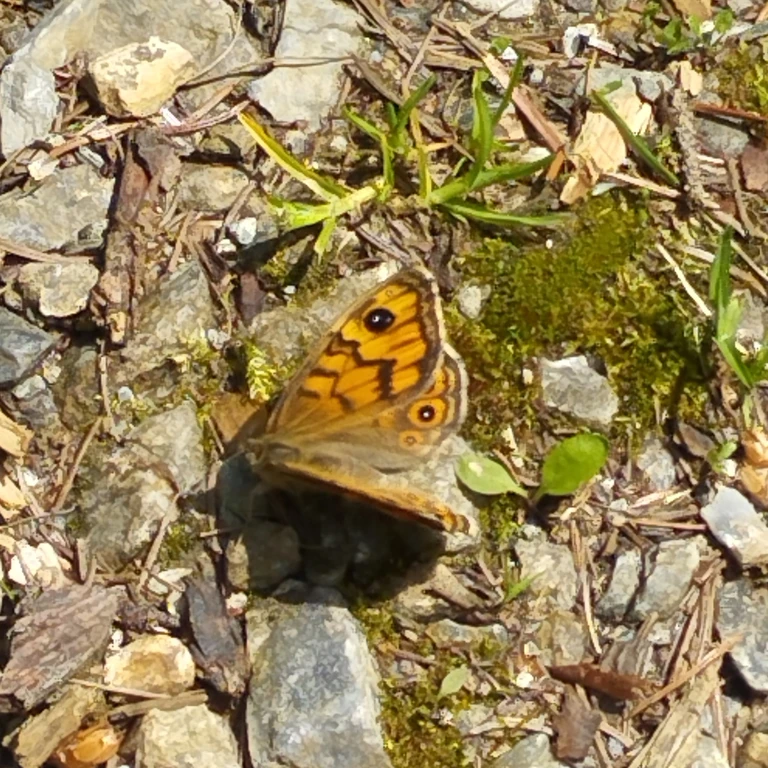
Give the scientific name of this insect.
Lasiommata megera (also Pararge megera)
